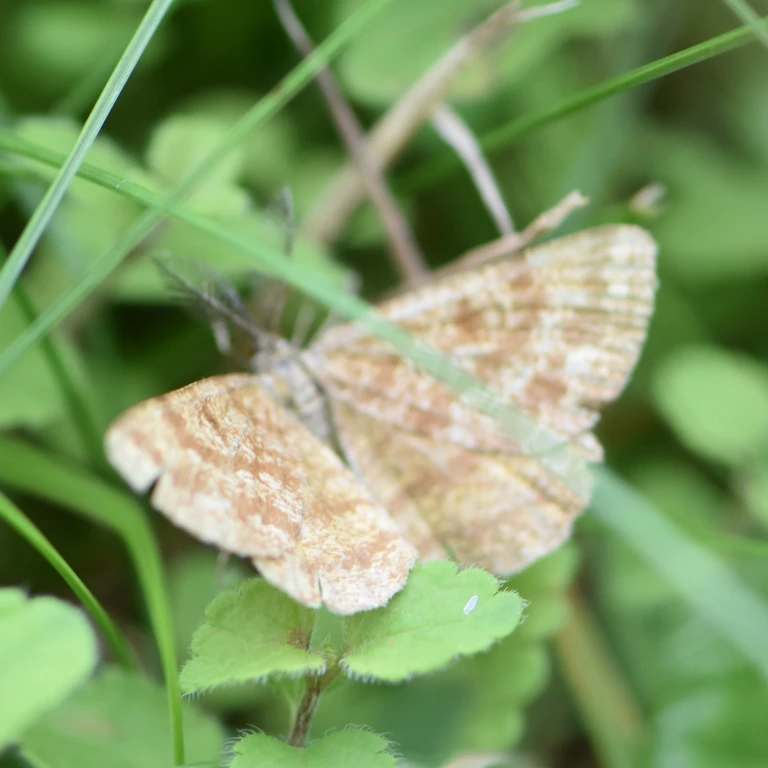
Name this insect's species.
Ematurga atomaria
